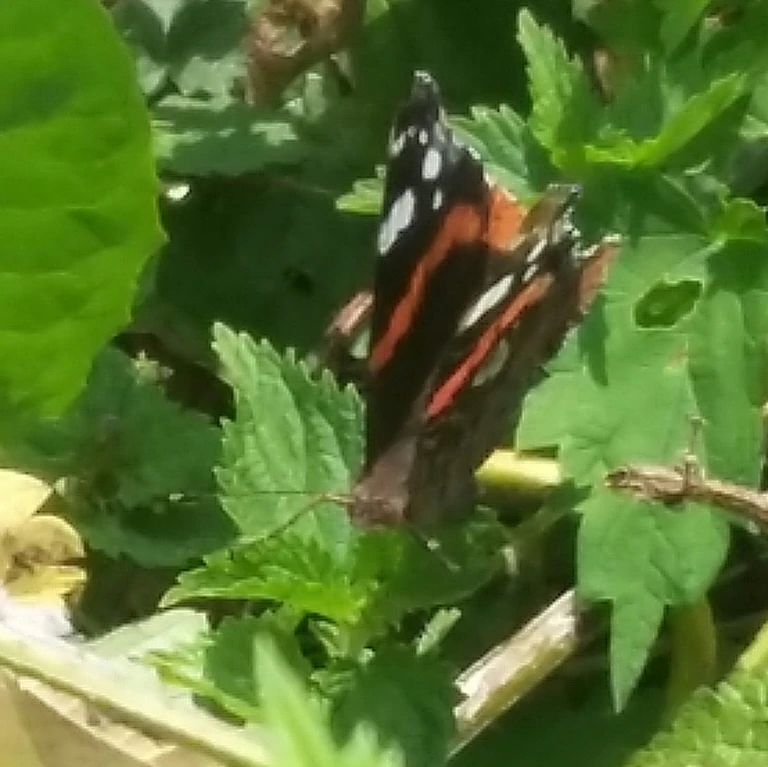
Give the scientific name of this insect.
Vanessa atalanta
